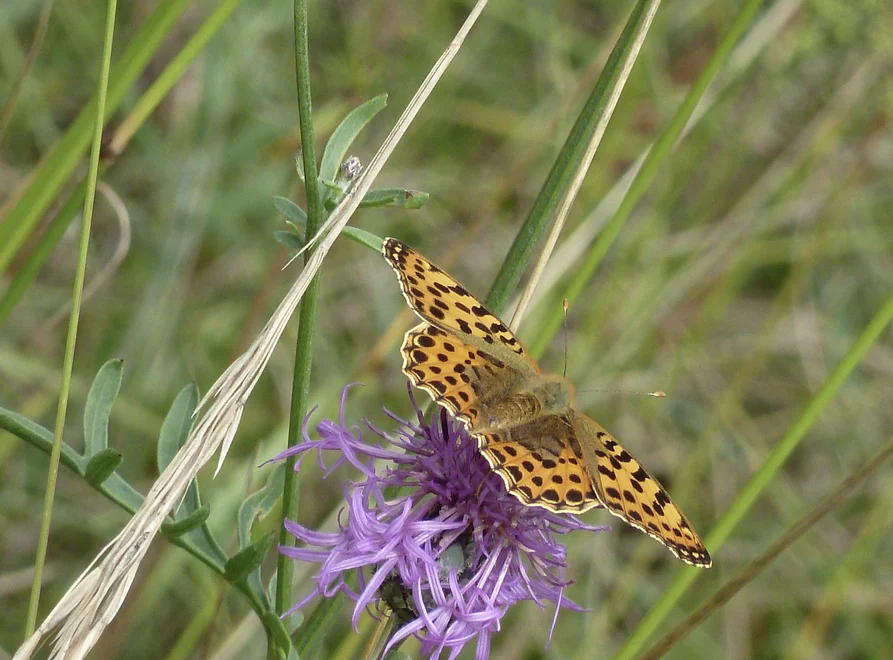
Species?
Issoria lathonia
